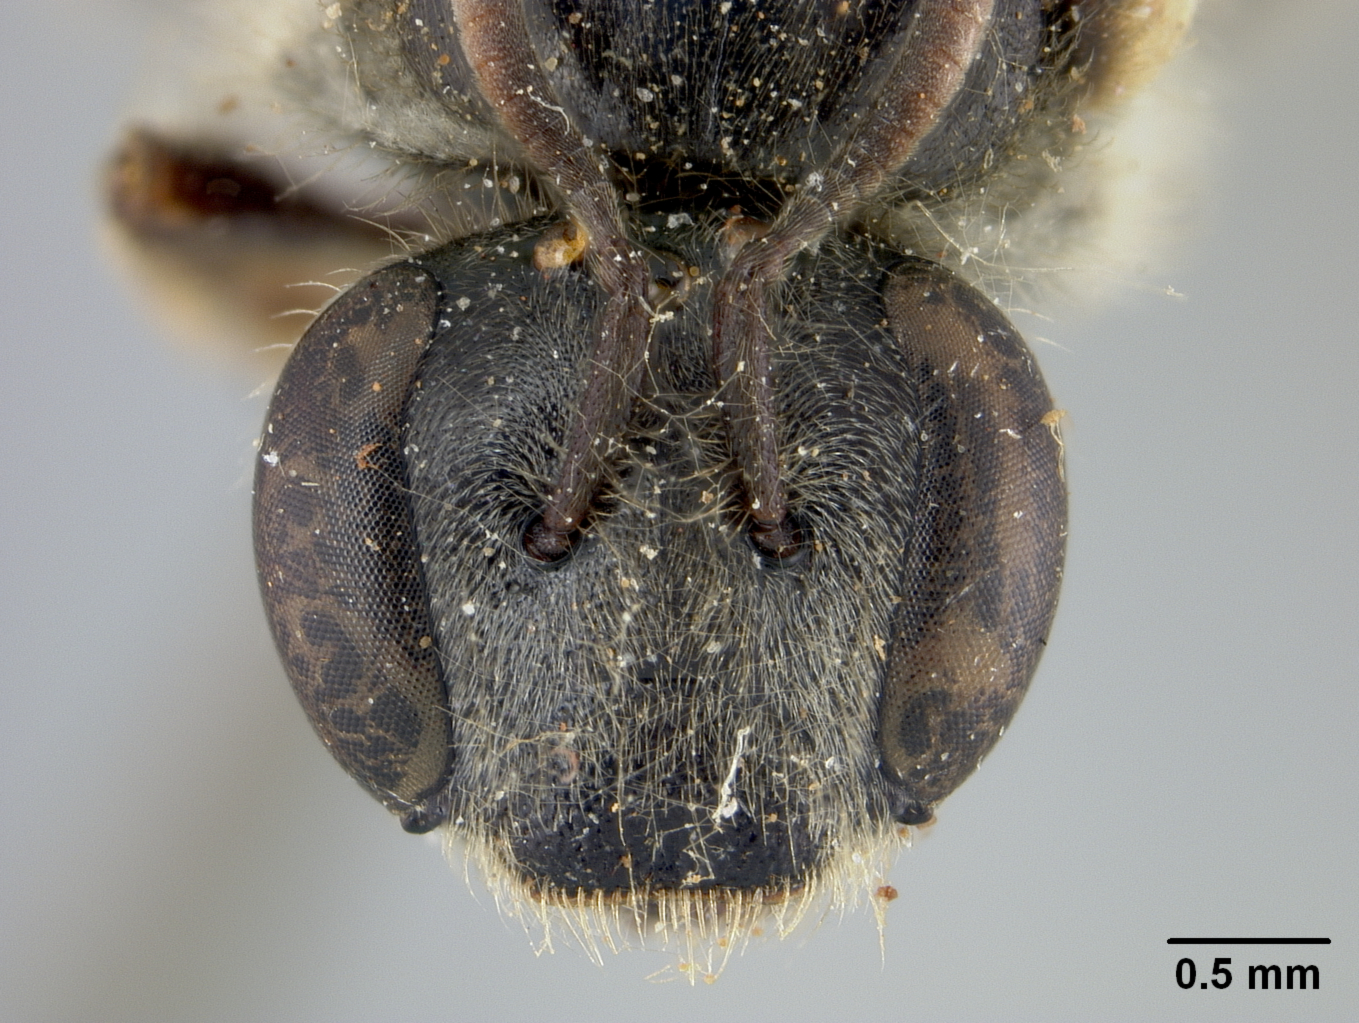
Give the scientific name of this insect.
Nomia chalcea
